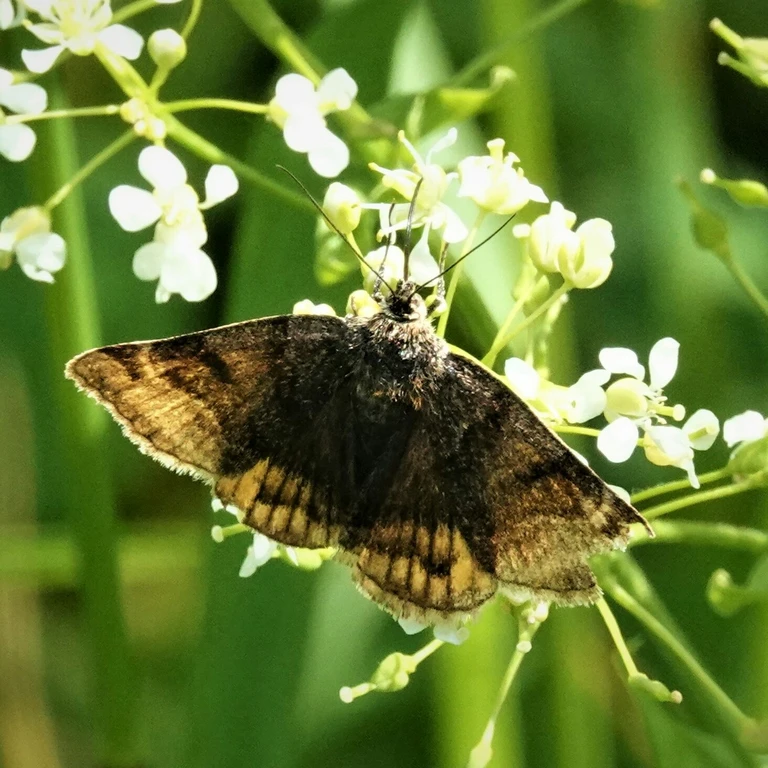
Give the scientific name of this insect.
Euclidia glyphica
